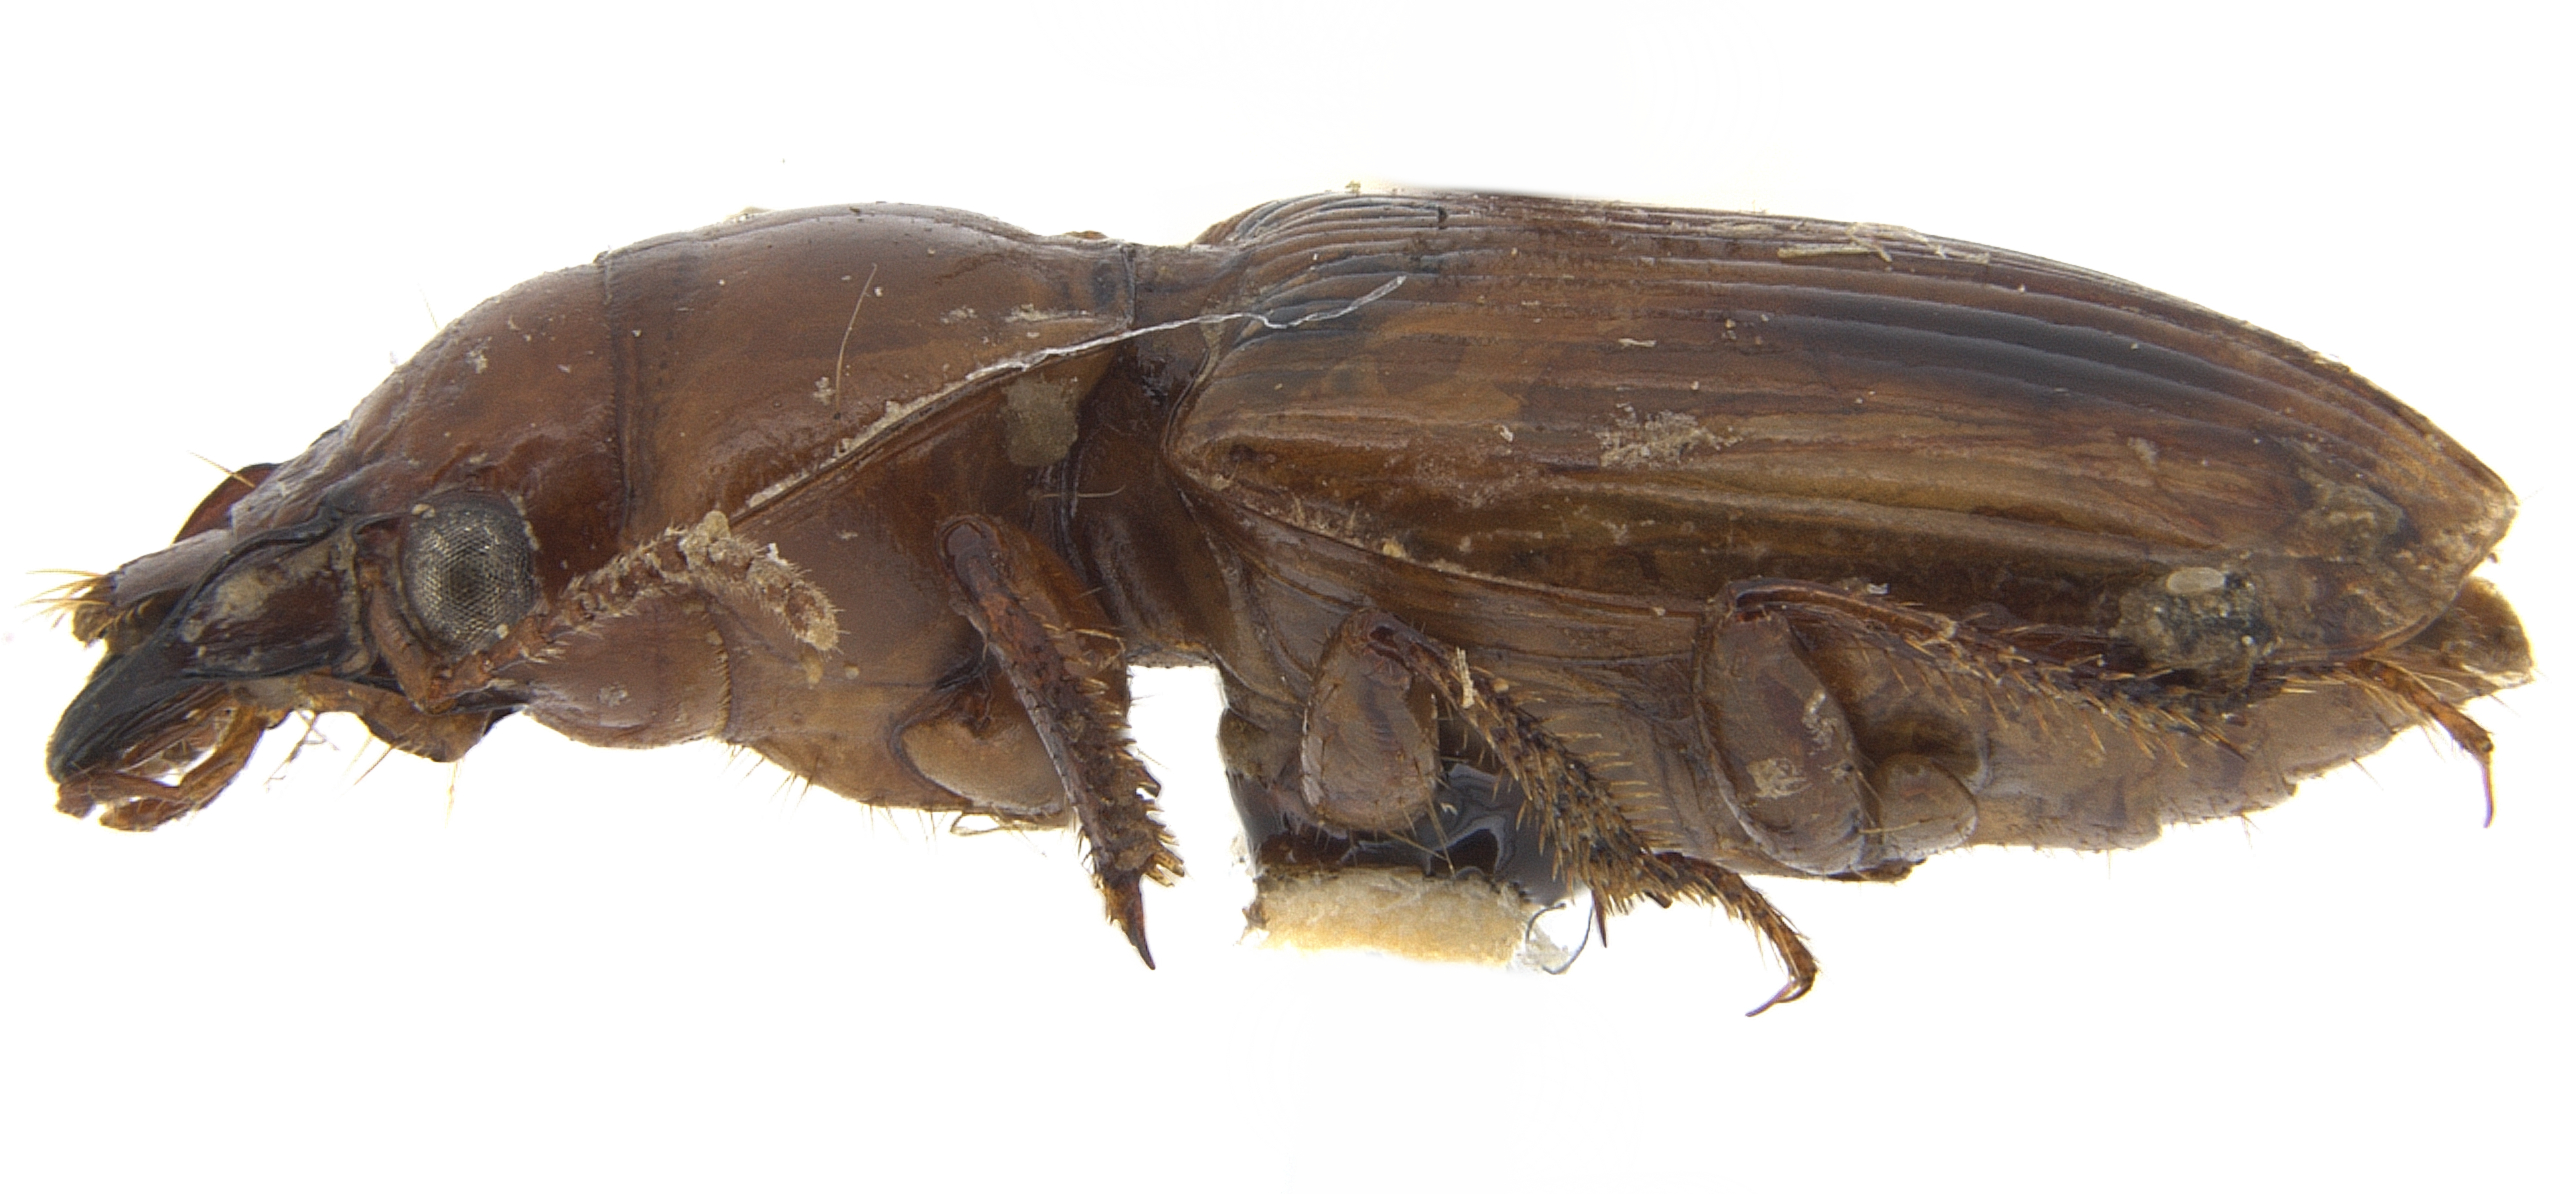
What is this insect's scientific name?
Daptus vittatus
